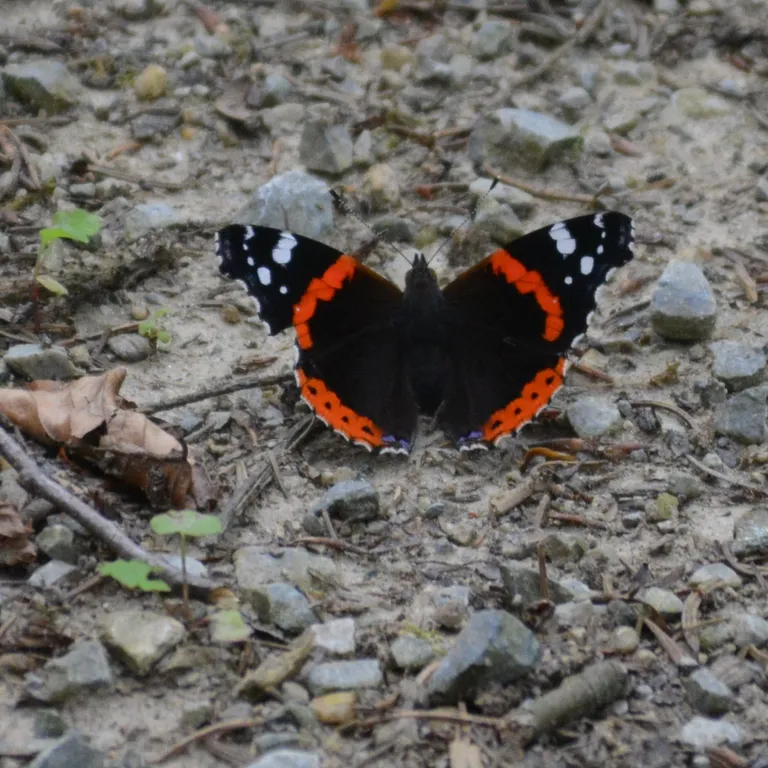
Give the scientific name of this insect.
Vanessa atalanta
